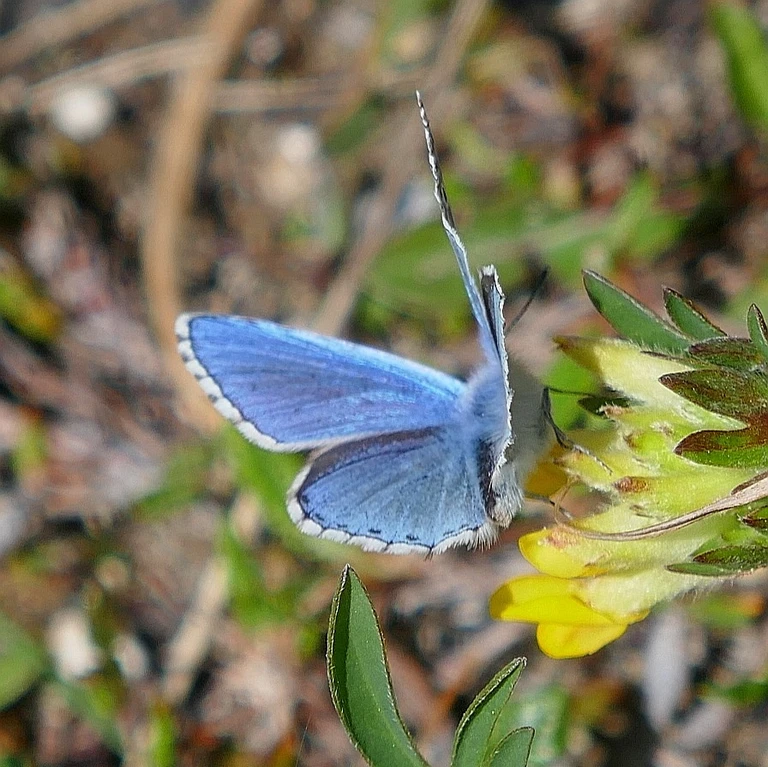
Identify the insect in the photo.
Lysandra bellargus
